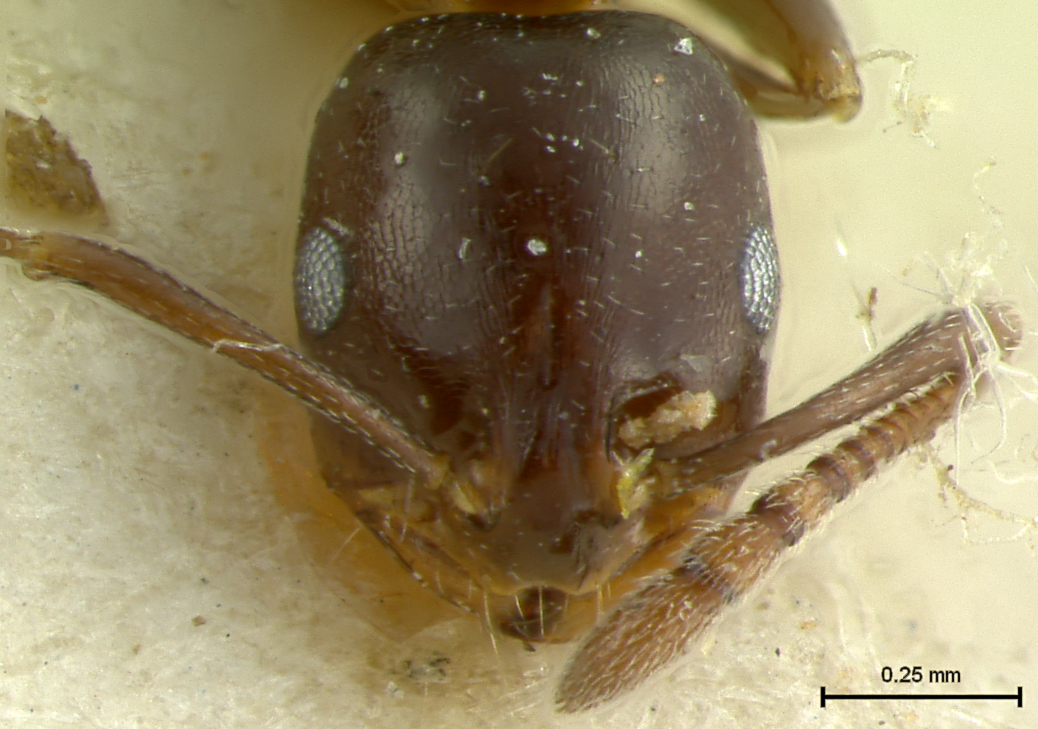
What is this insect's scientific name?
Epixenus algiricus
